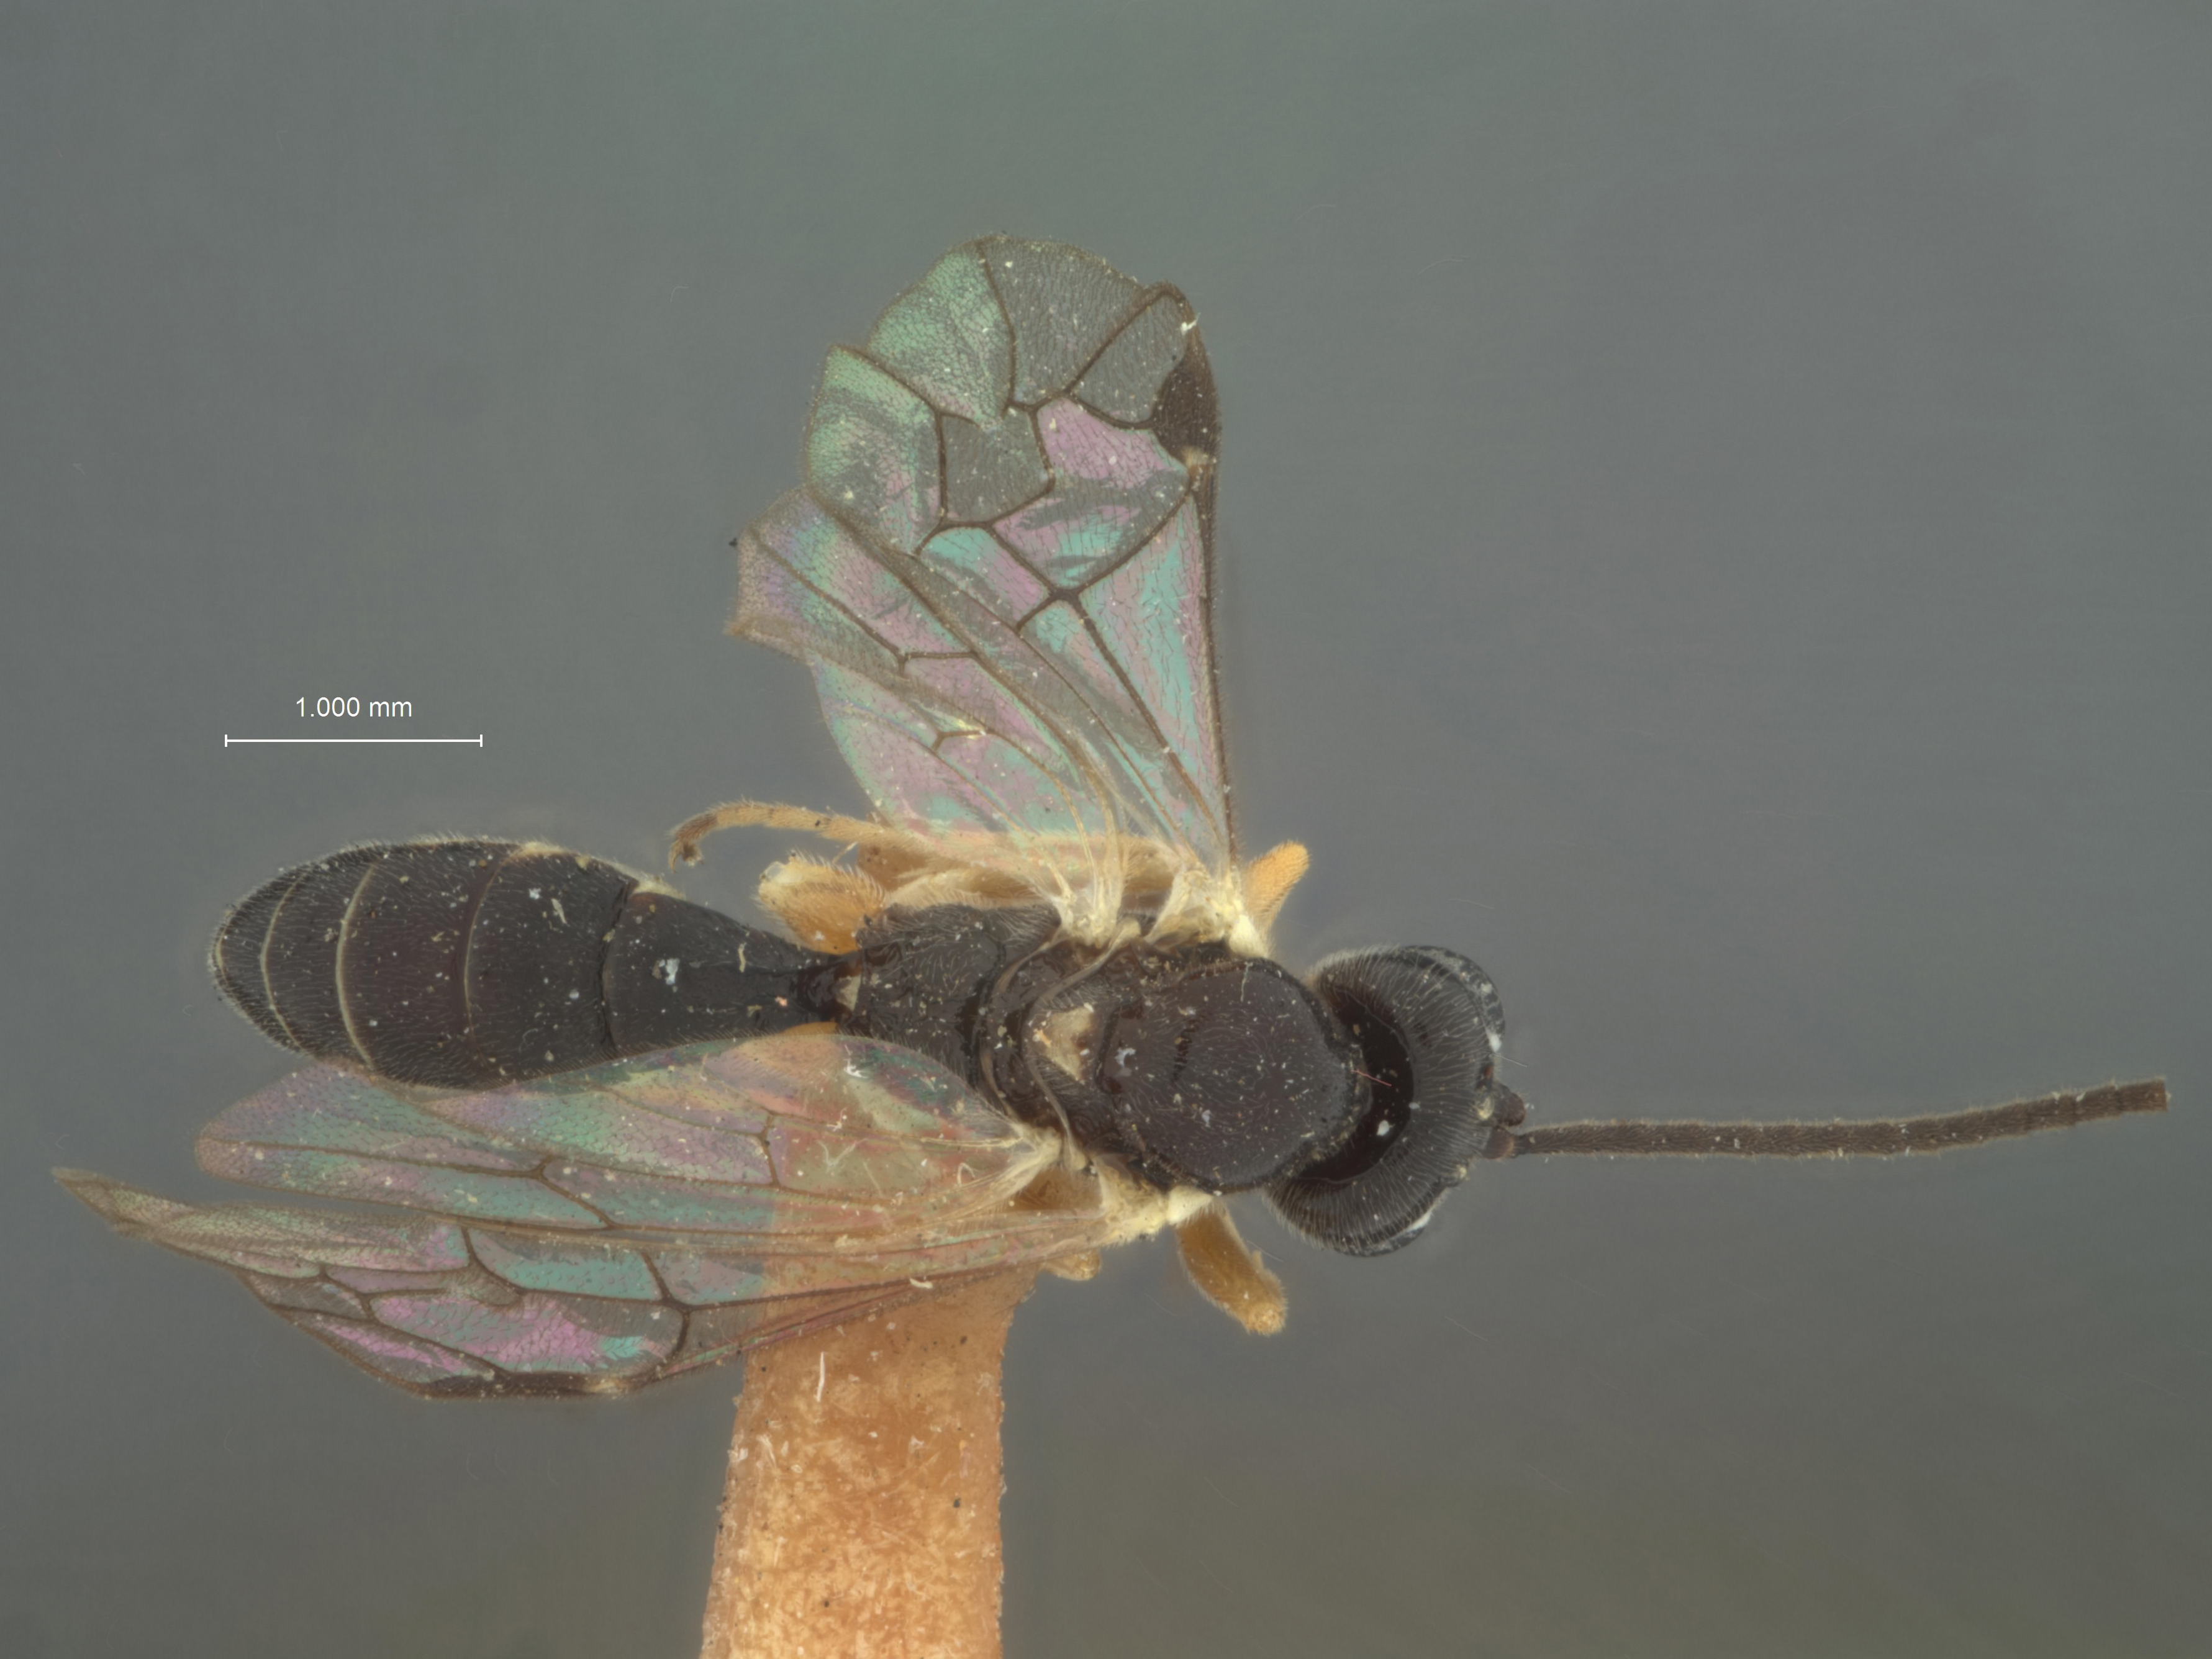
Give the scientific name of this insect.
Mesoleius olympiae
